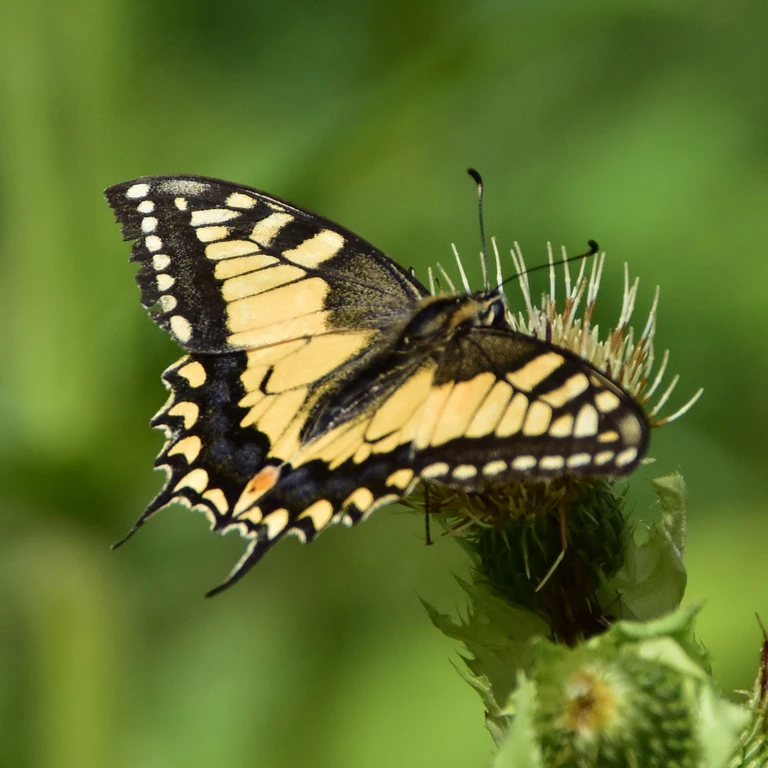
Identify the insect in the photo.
Papilio machaon
